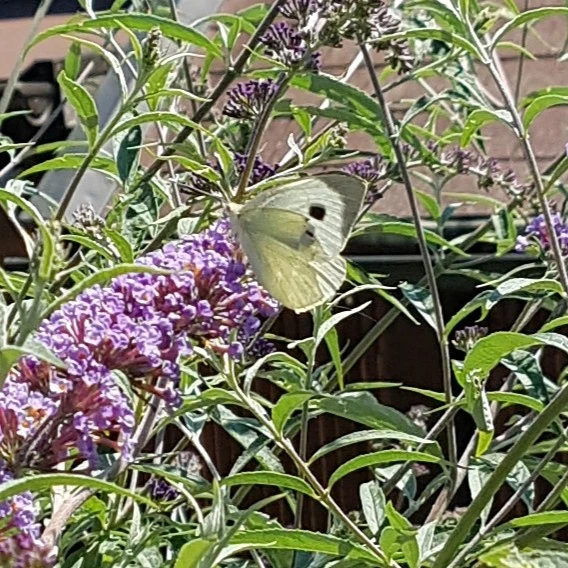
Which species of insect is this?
Pieris brassicae
